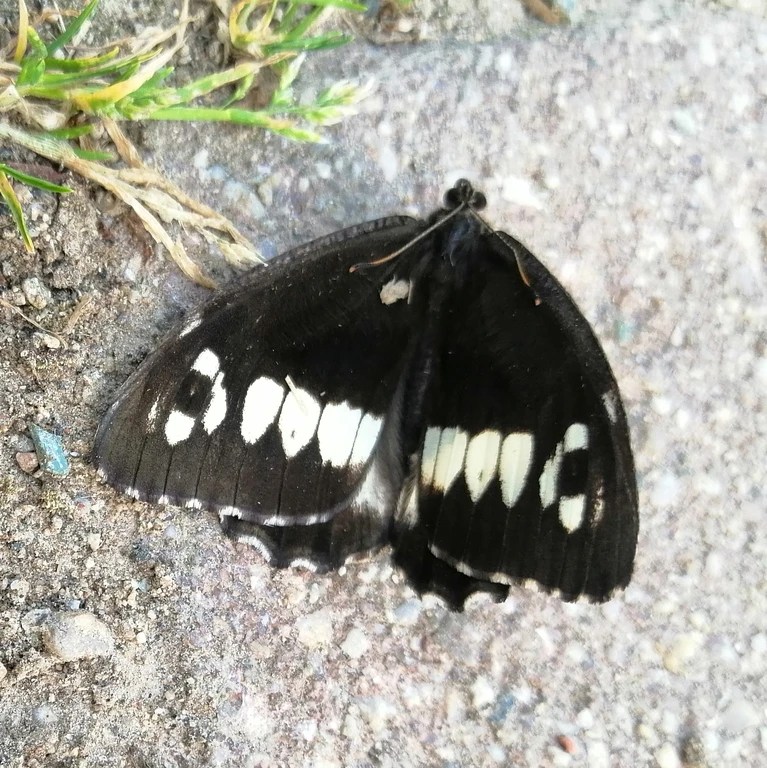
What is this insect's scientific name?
Brintesia circe
